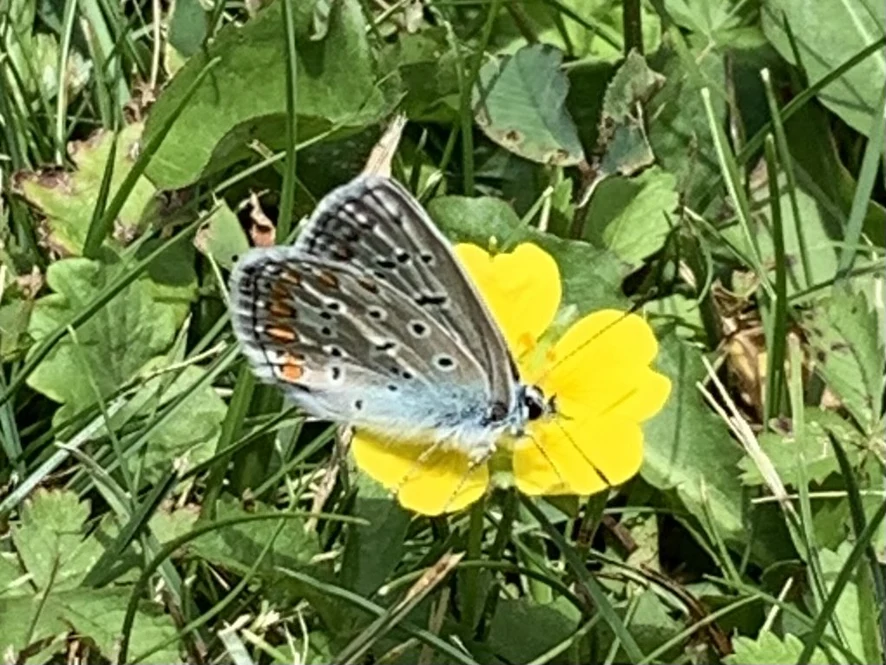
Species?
Polyommatus icarus
